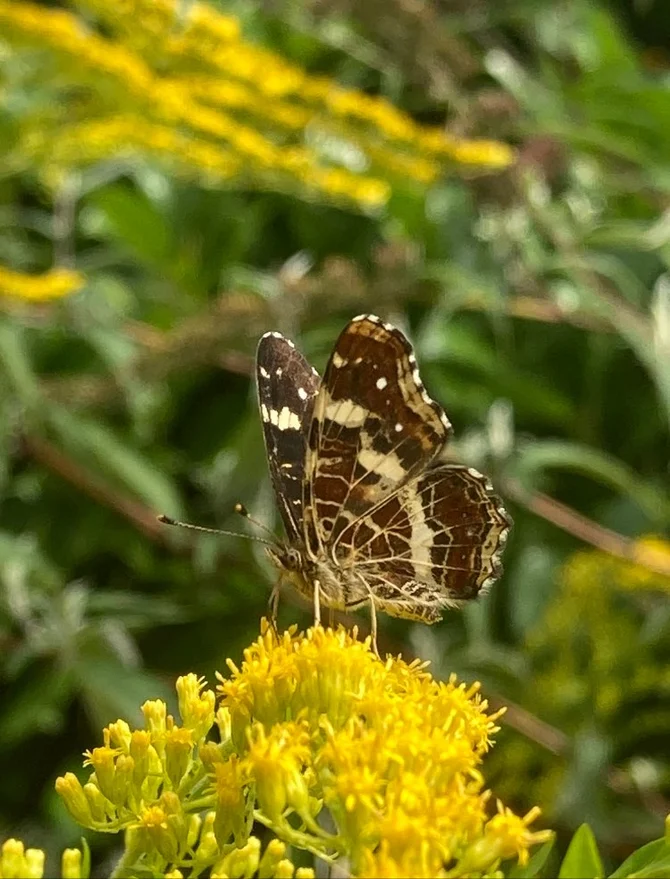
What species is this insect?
Araschnia levana
